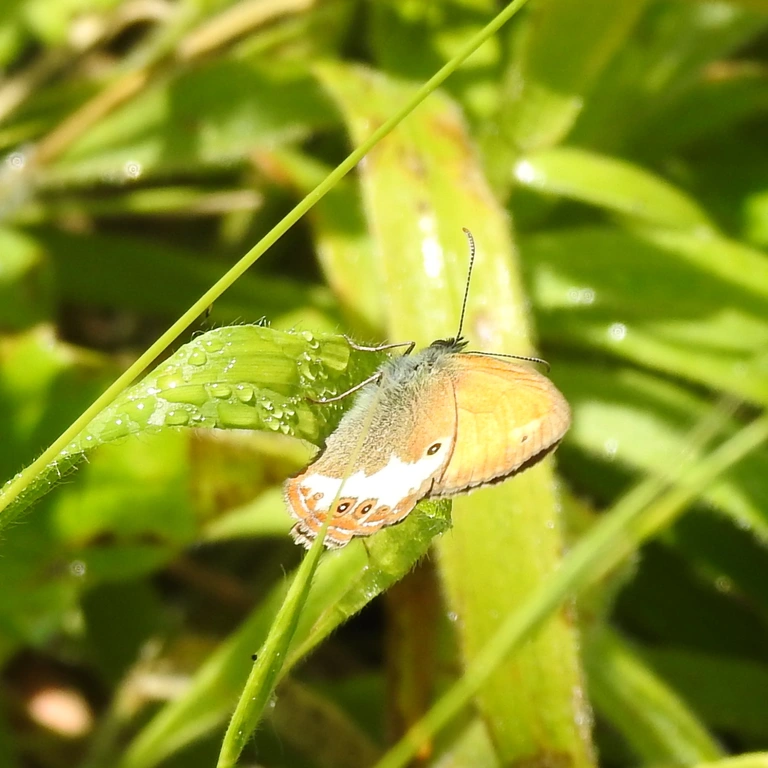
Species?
Coenonympha arcania
